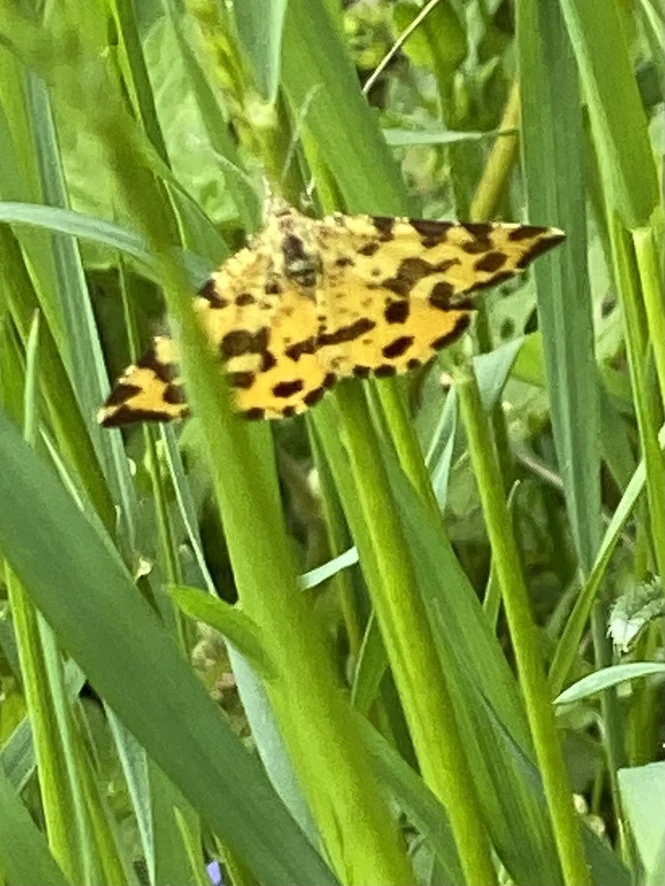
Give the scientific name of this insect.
Pseudopanthera macularia
